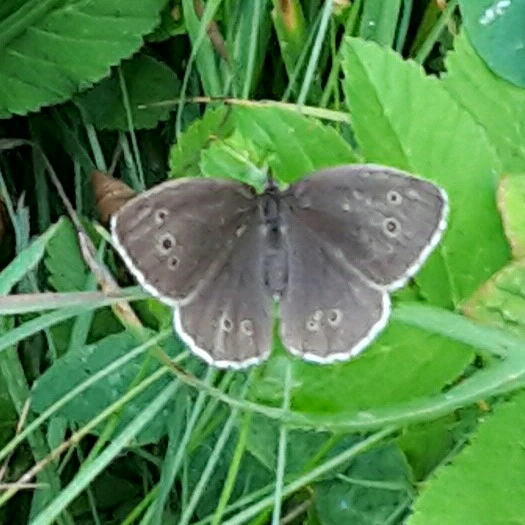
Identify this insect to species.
Aphantopus hyperantus
